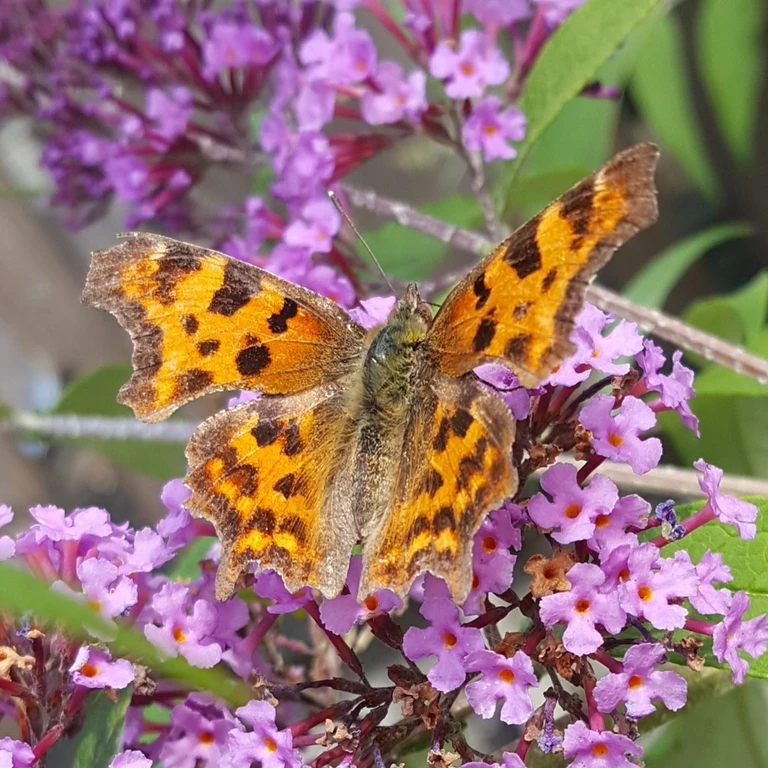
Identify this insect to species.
Polygonia c-album
